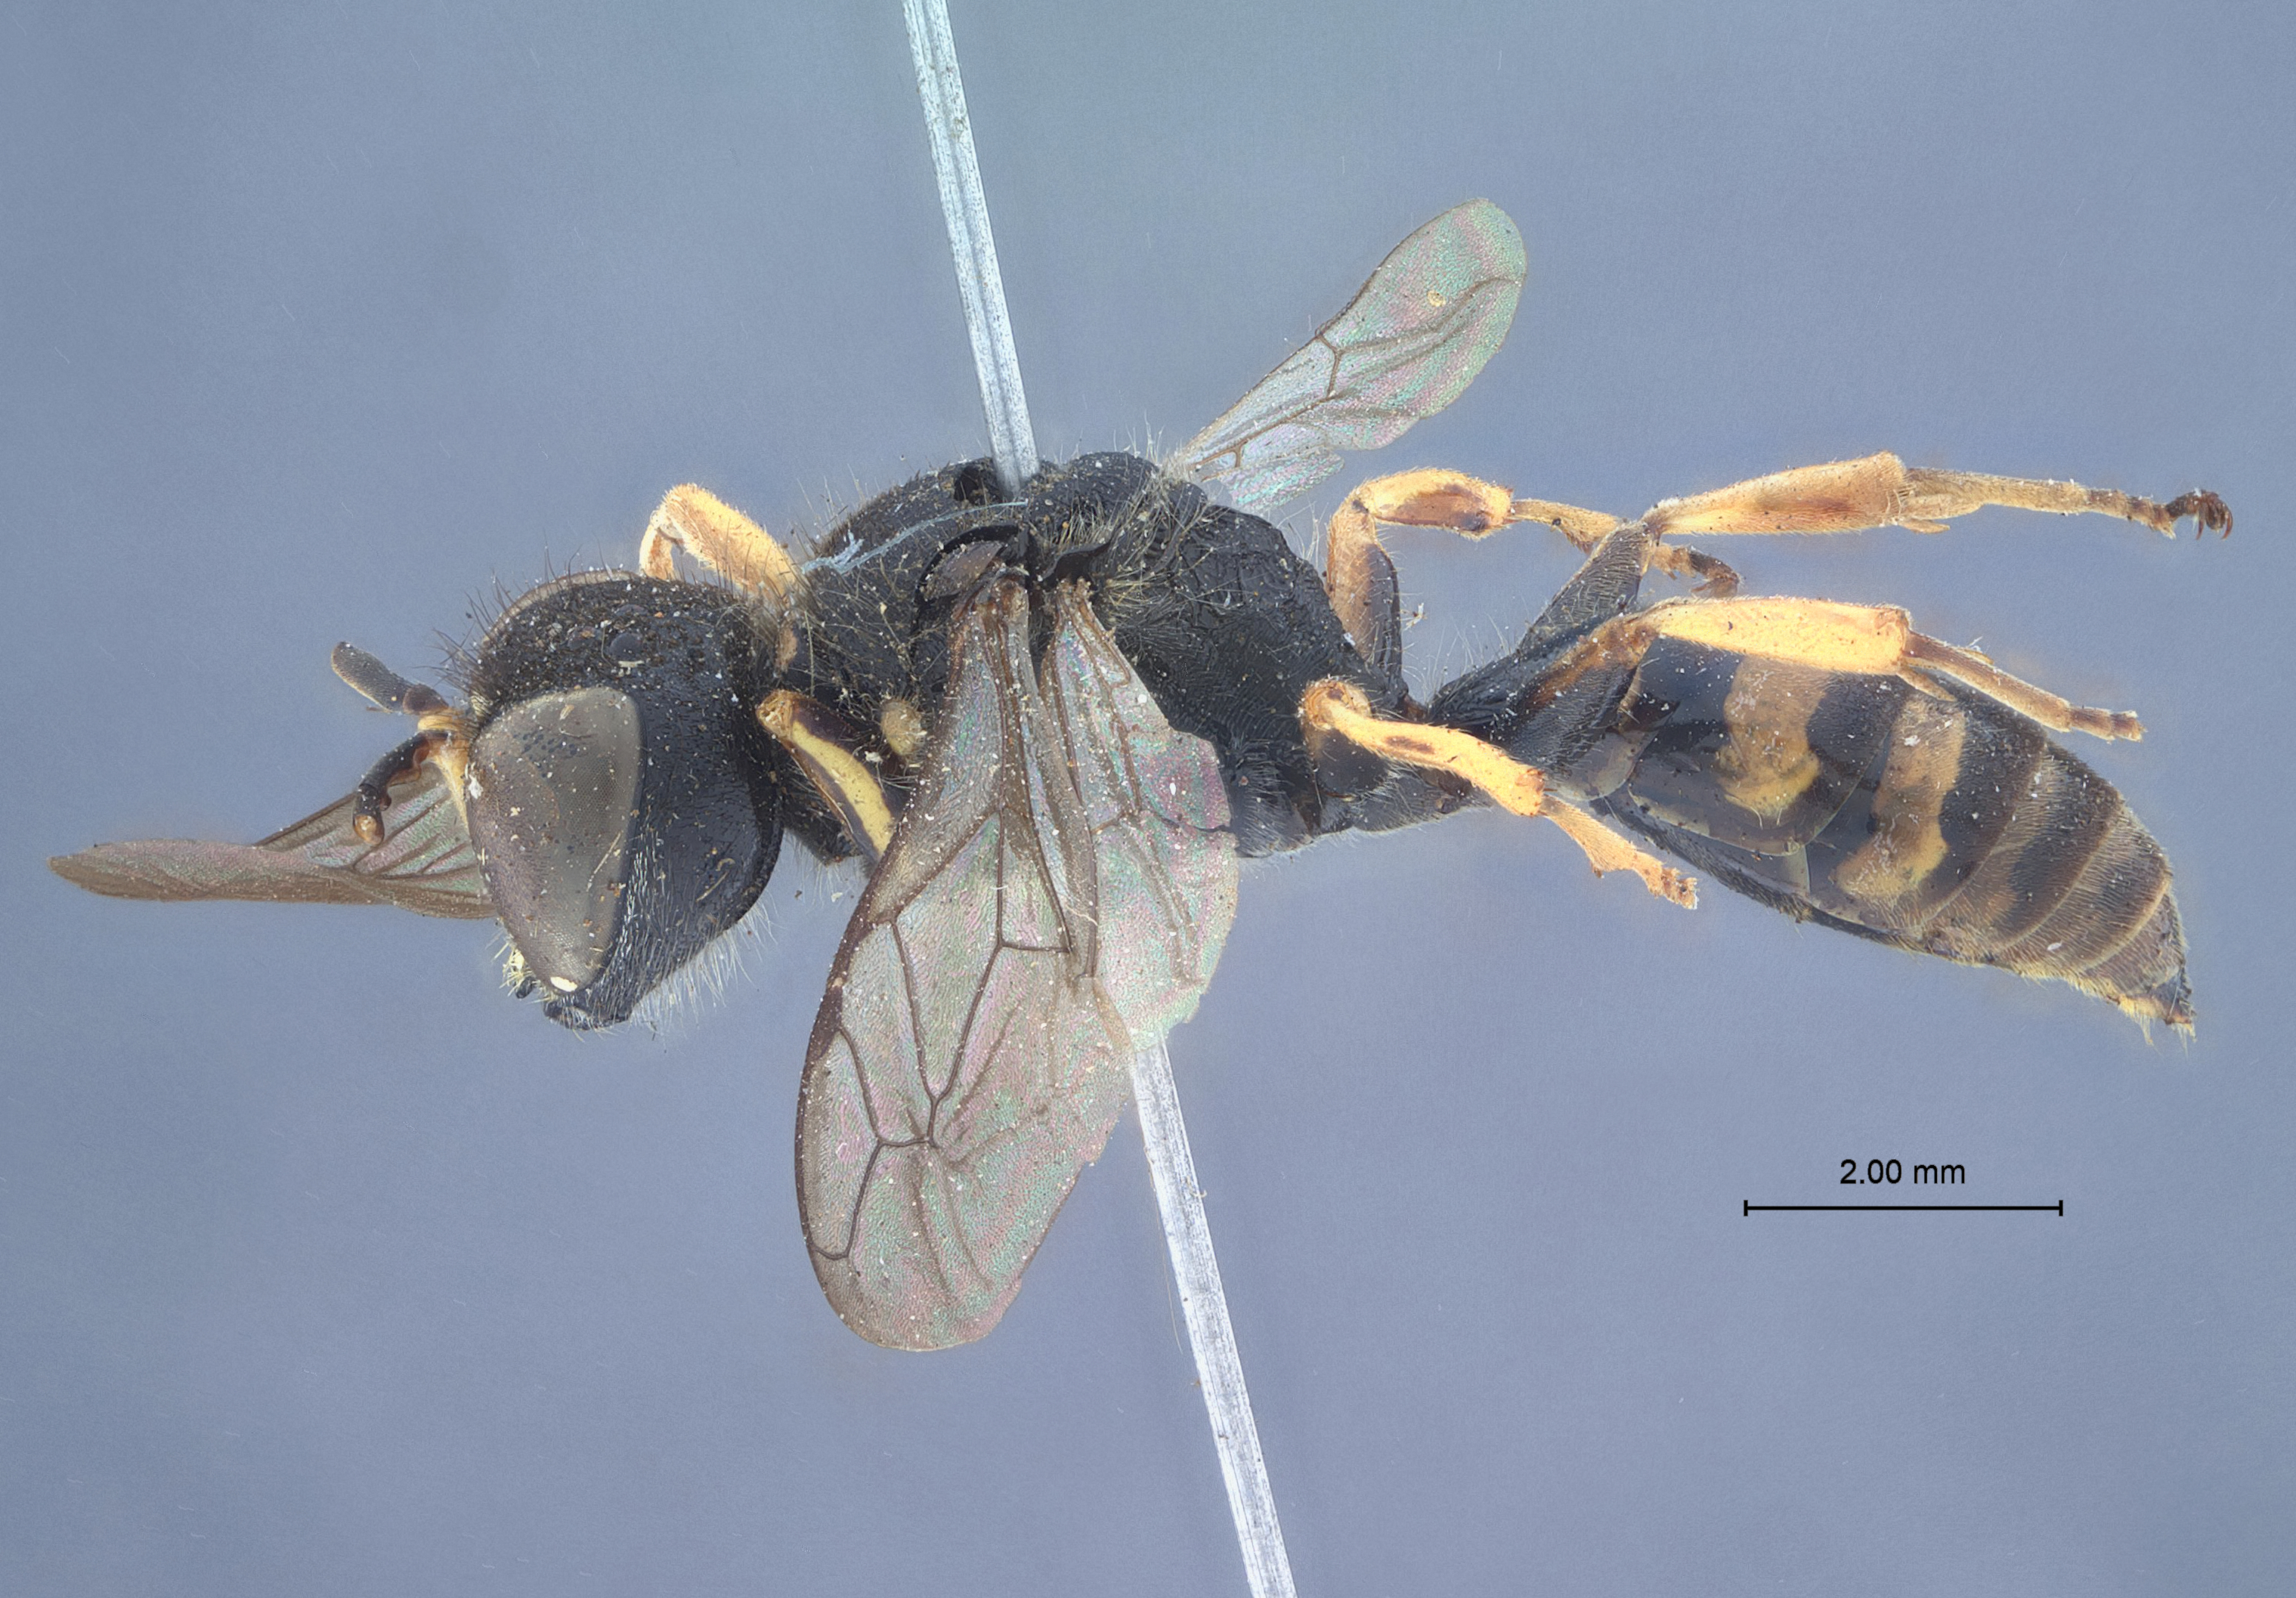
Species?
Ectemnius cavifrons
